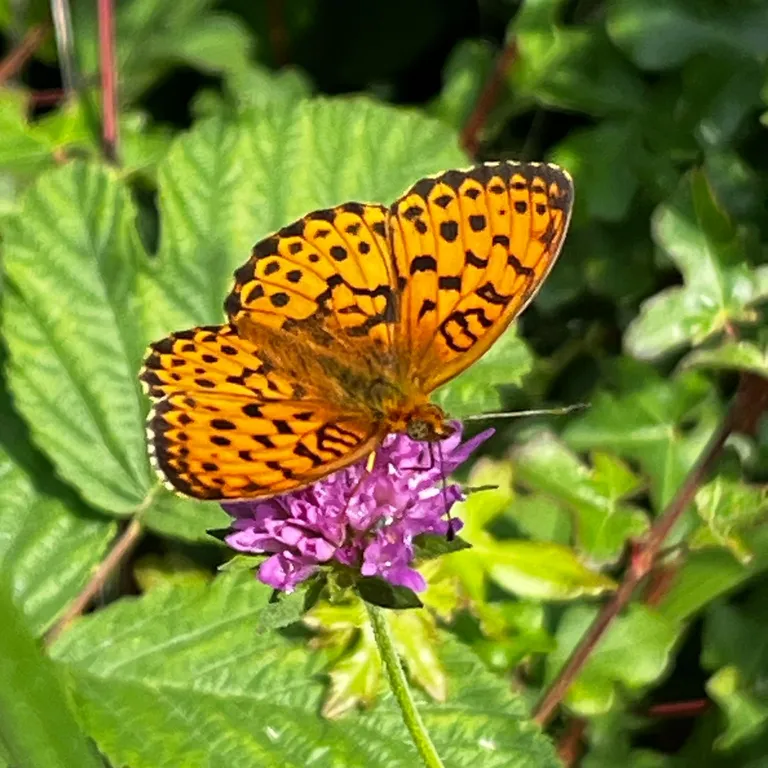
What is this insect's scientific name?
Brenthis daphne
